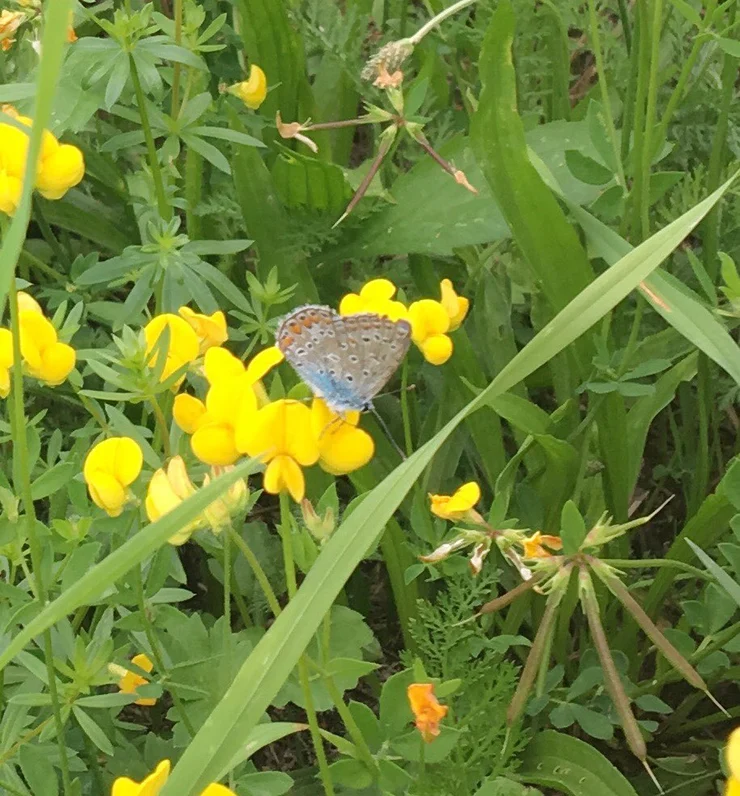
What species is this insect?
Polyommatus icarus
